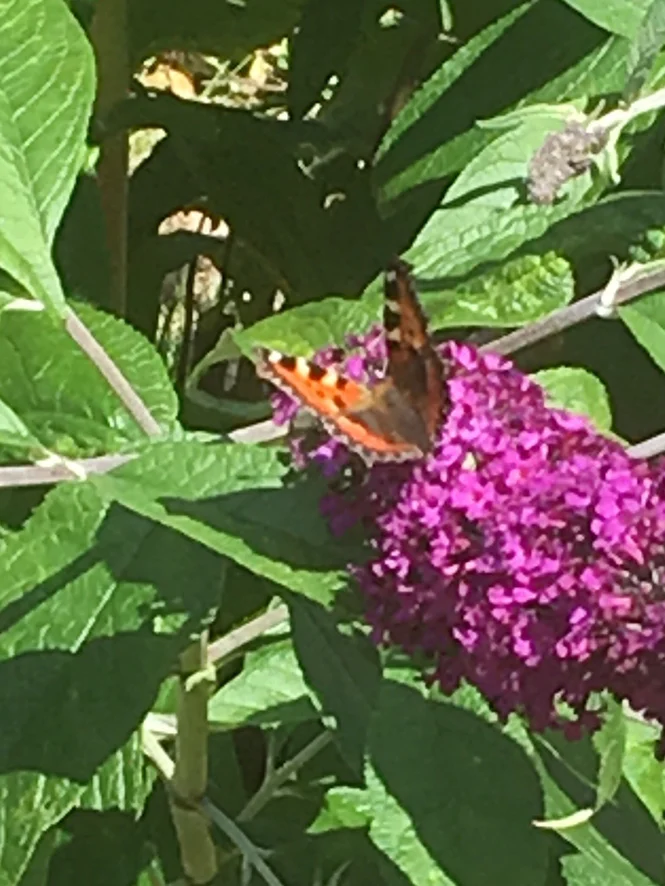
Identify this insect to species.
Aglais urticae
